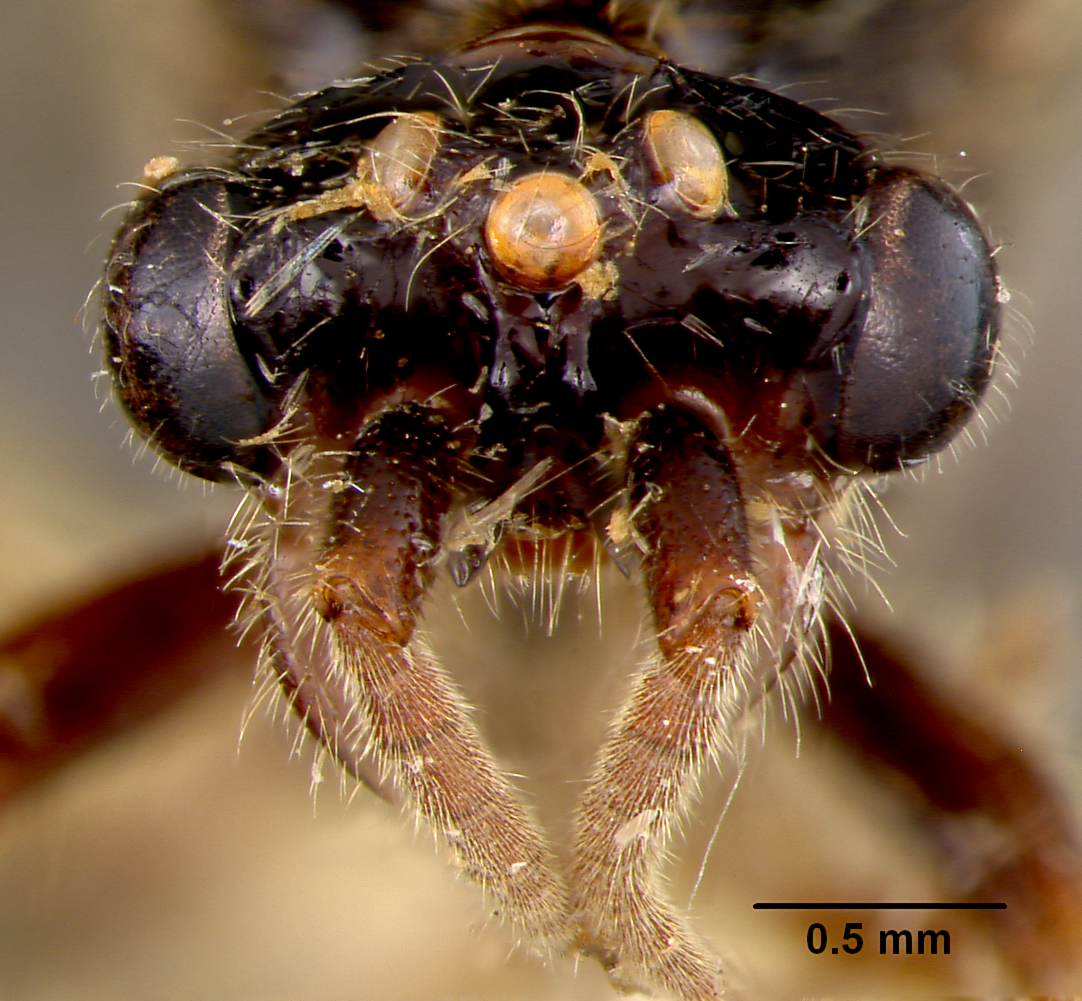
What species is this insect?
Neivamyrmex puerulus
